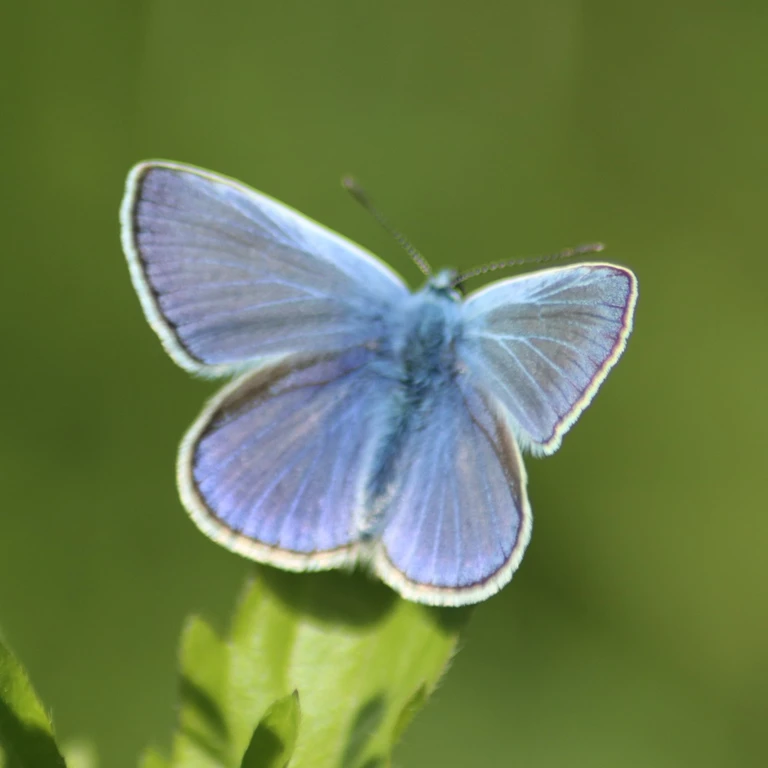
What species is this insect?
Polyommatus icarus
